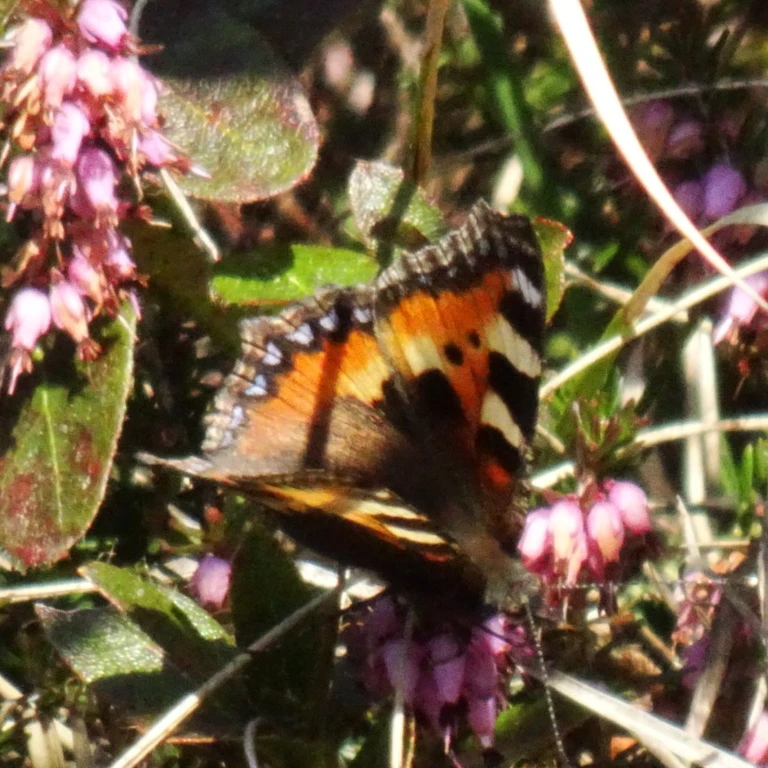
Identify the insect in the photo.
Aglais urticae
